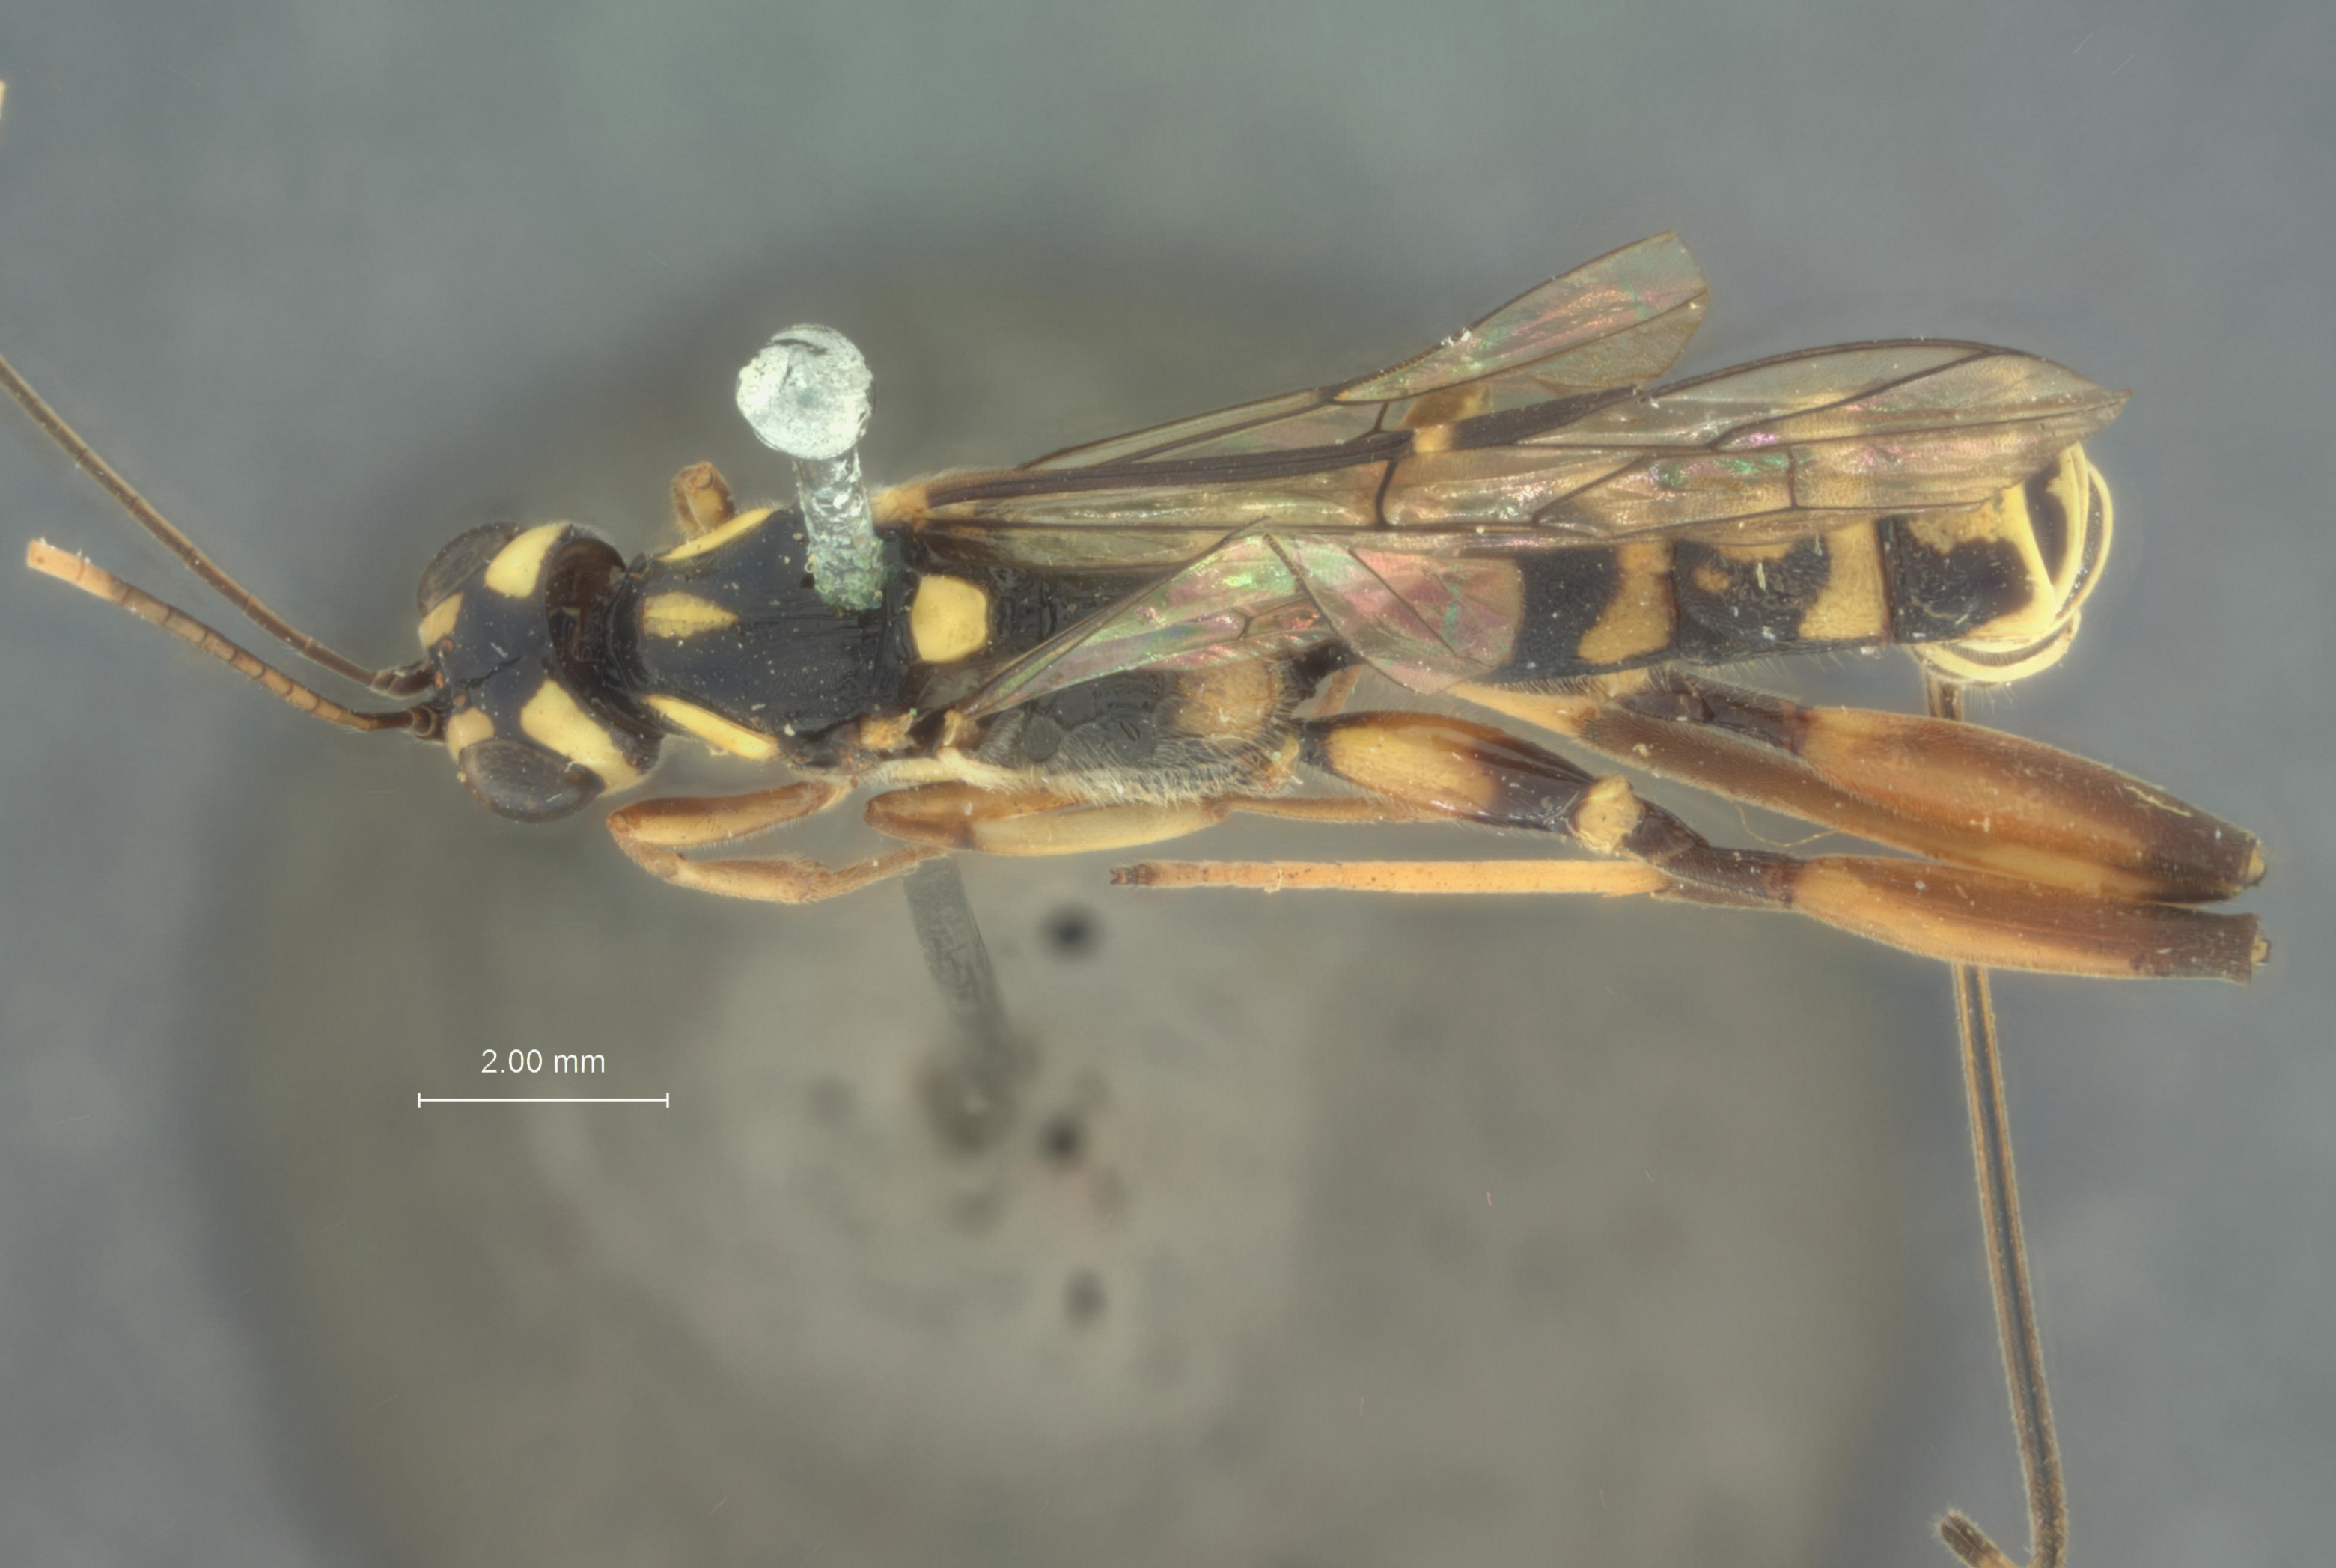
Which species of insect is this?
Xorides exquisitus
